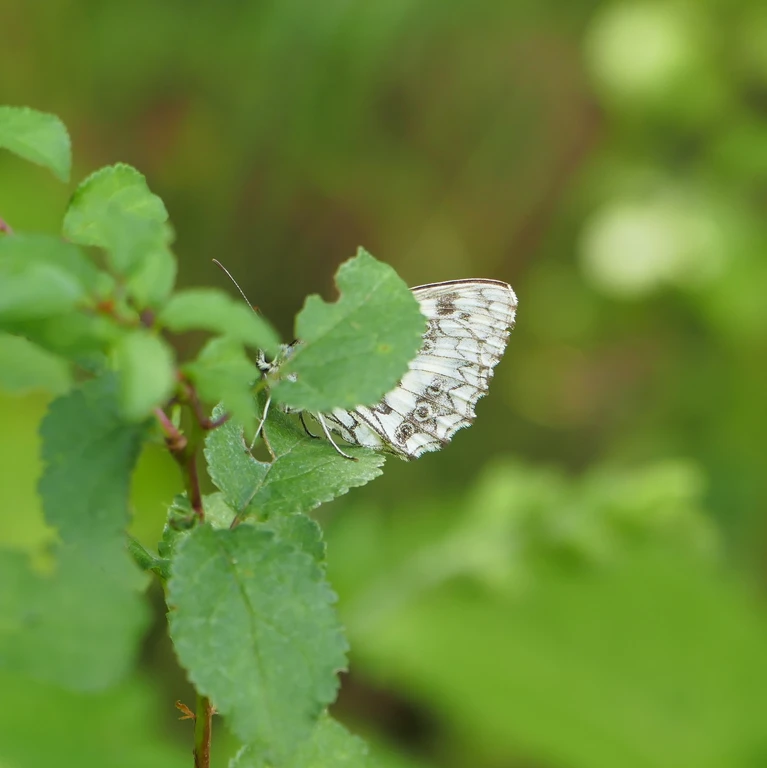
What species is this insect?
Melanargia galathea
